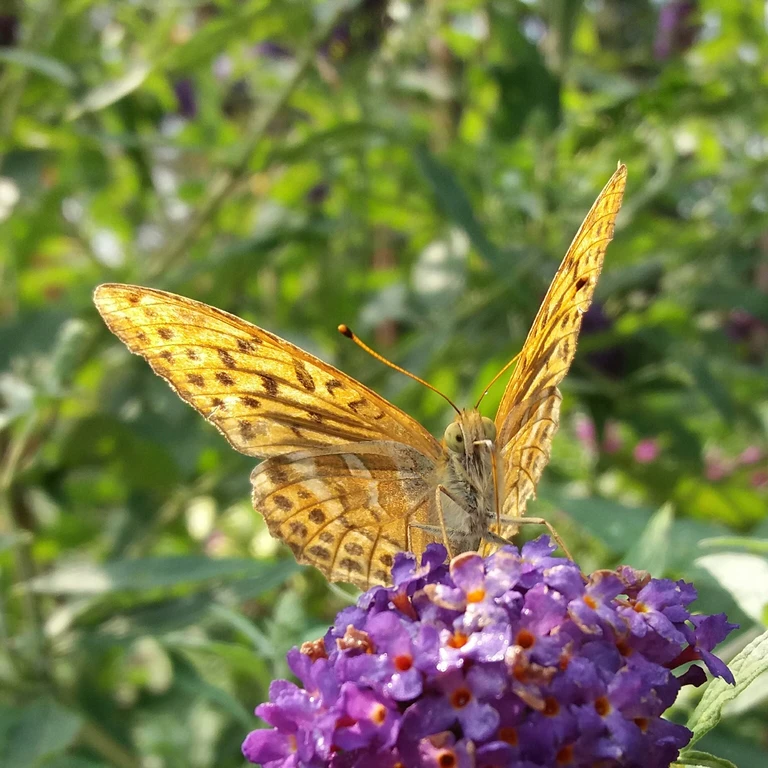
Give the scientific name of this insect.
Argynnis paphia
